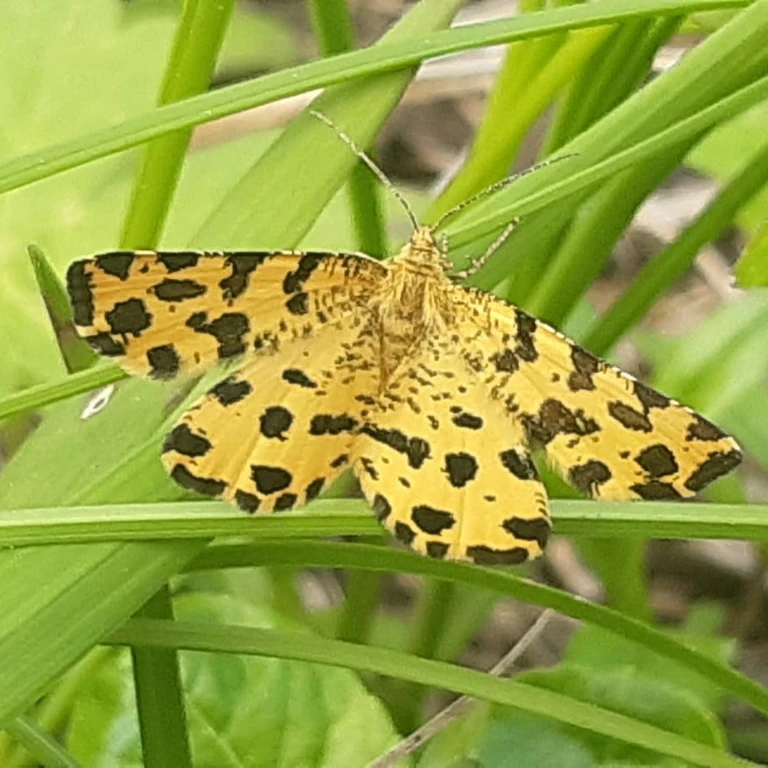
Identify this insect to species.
Pseudopanthera macularia
